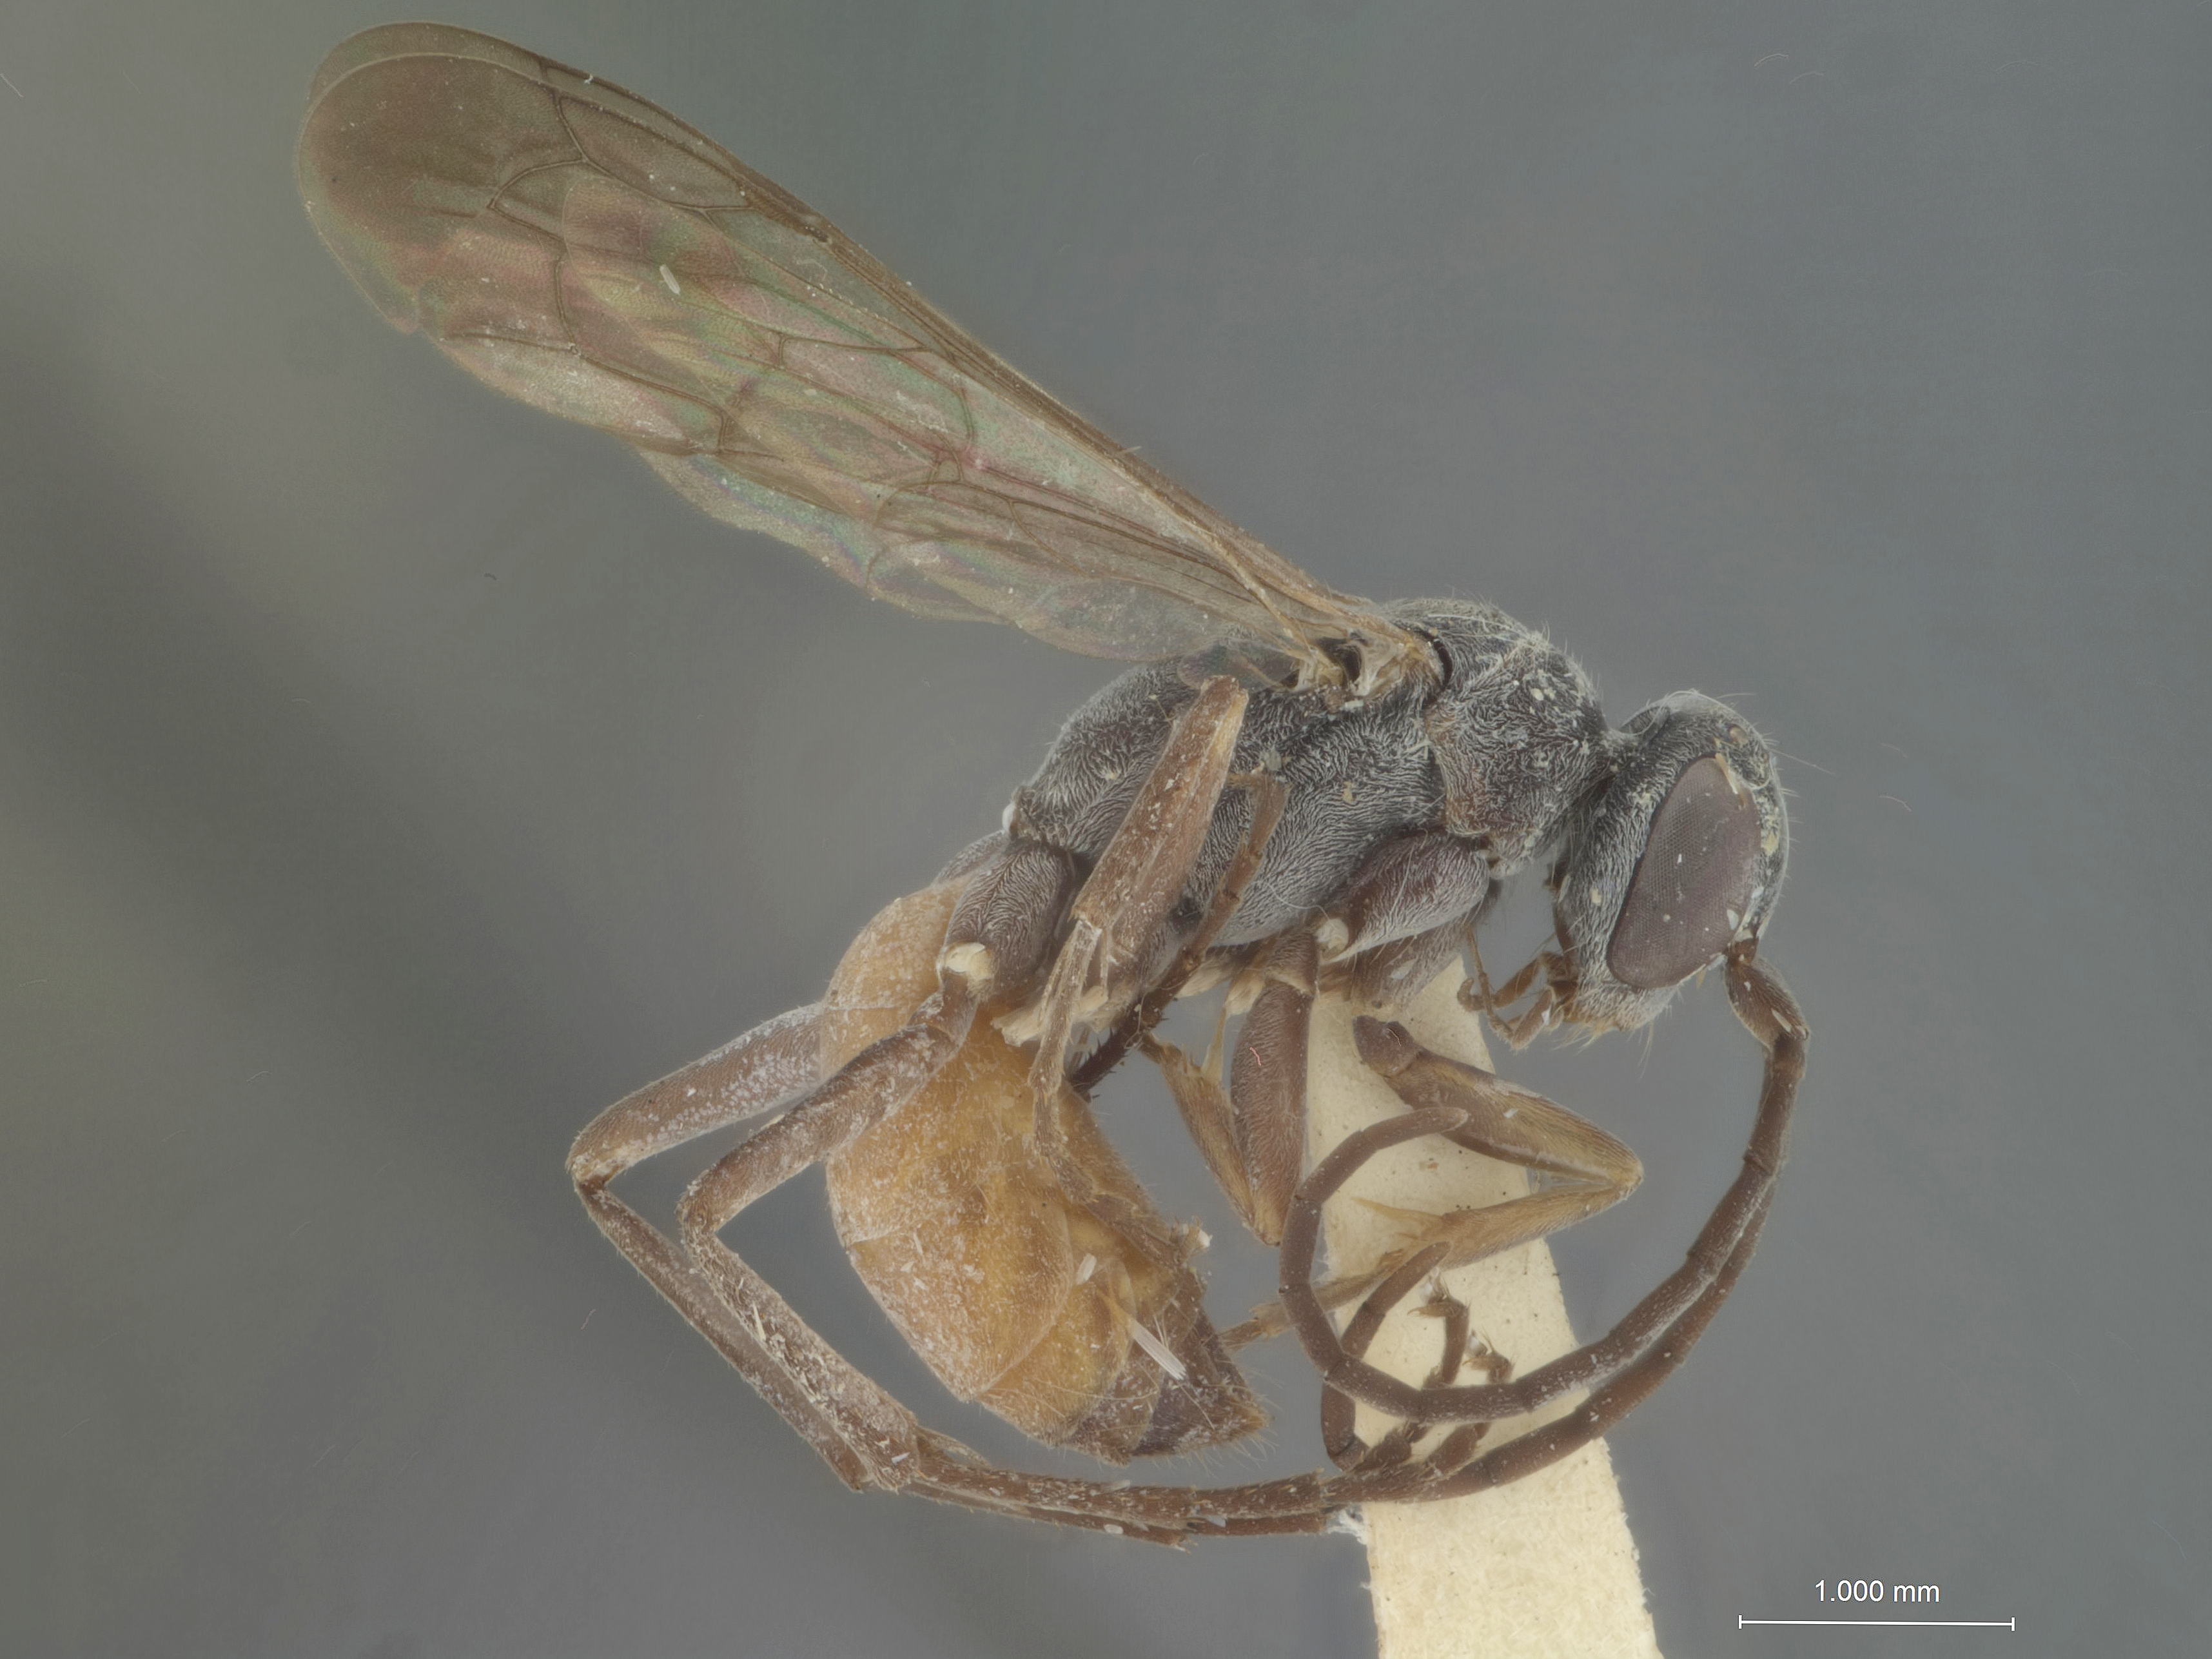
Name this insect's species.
Ageniella seminole
